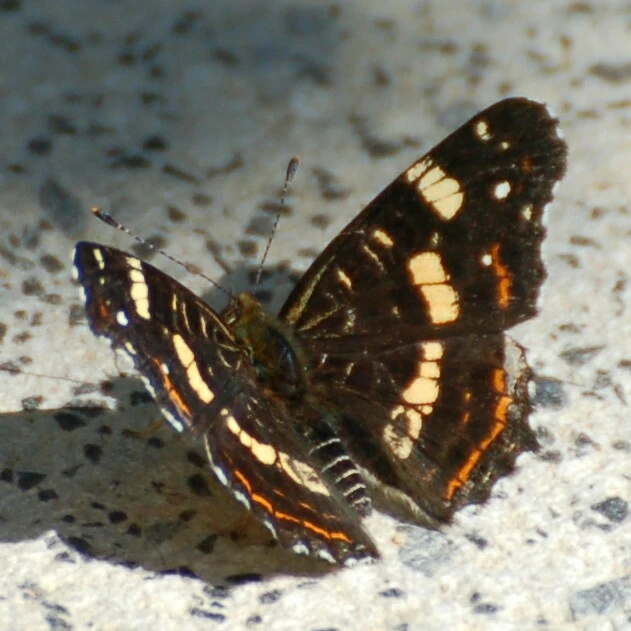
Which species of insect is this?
Araschnia levana
